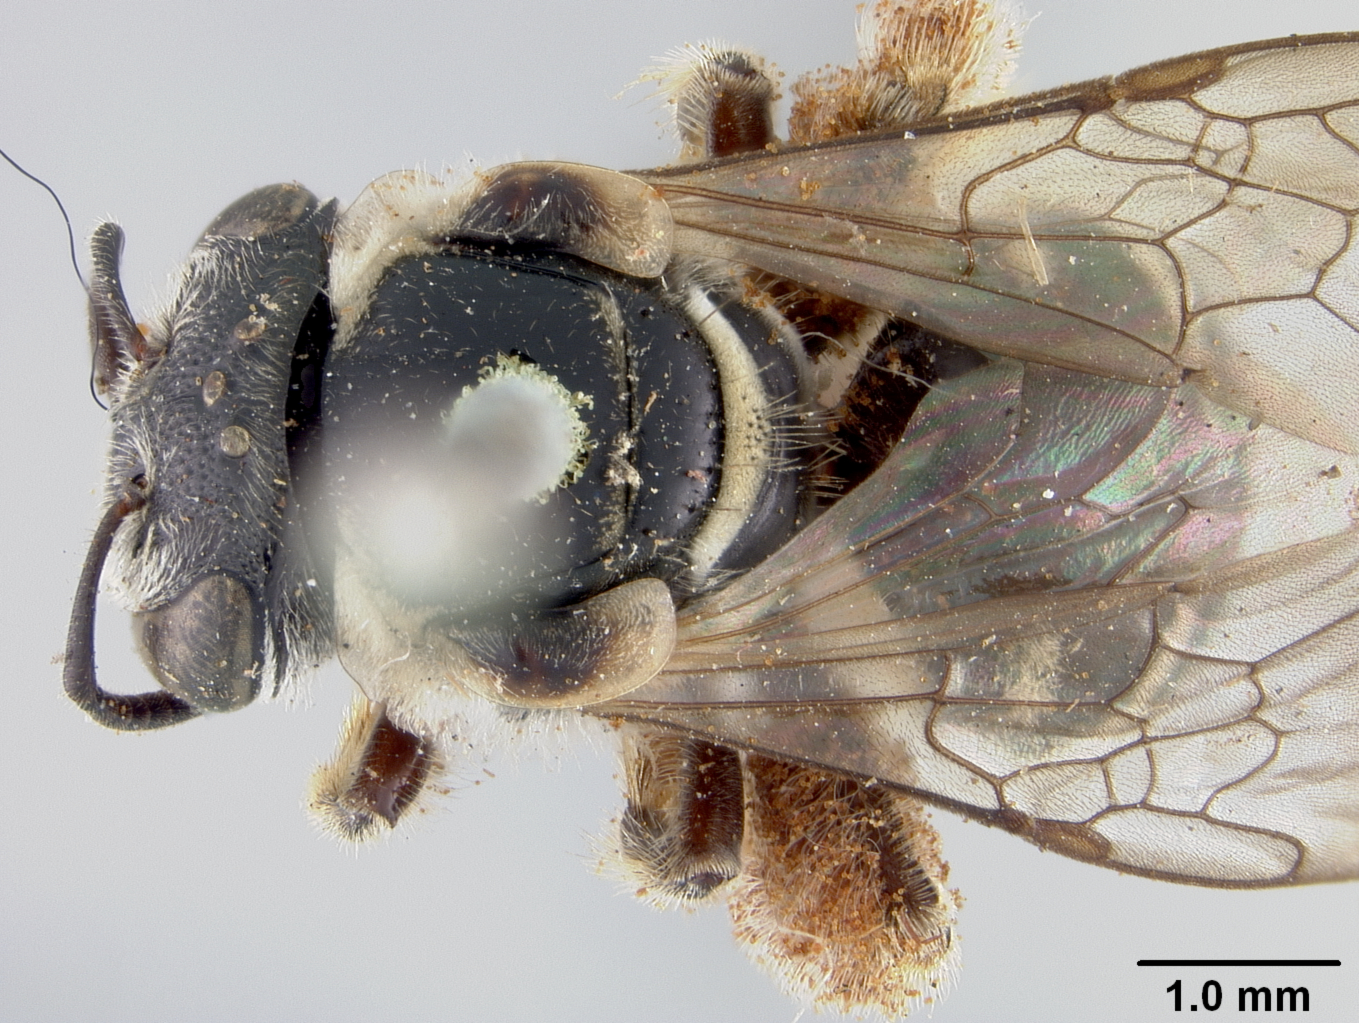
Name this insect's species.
Nomia opacula
